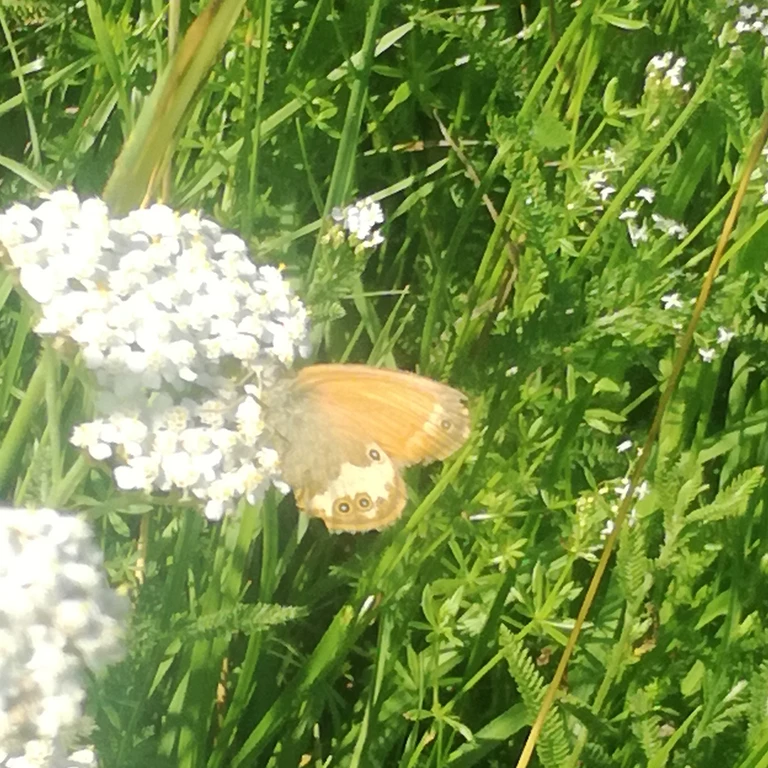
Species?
Coenonympha arcania
